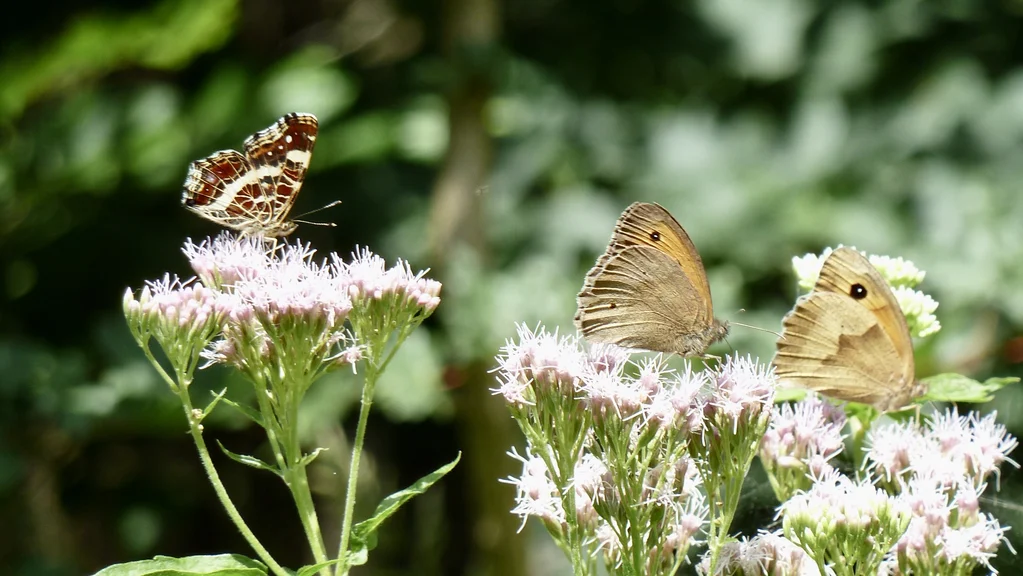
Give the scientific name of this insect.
Maniola jurtina
